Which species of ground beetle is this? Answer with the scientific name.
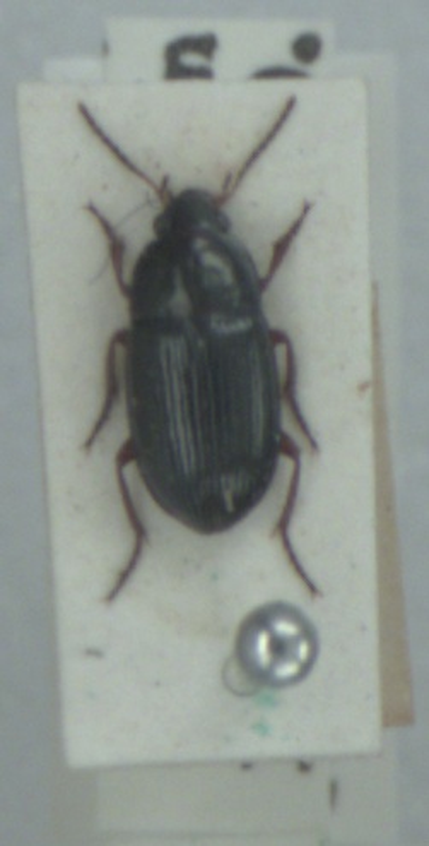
Amara lucida
